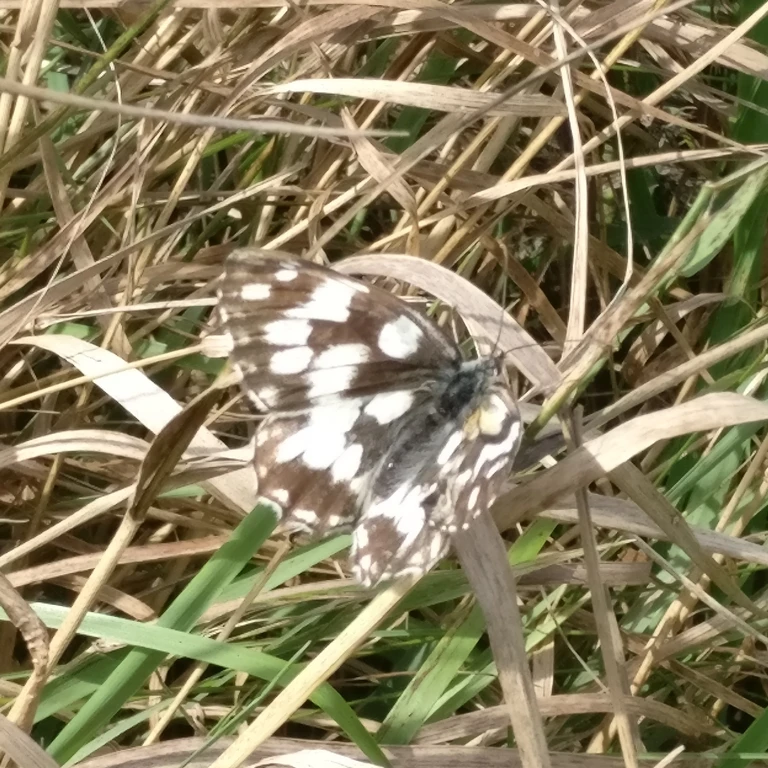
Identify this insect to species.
Melanargia galathea
